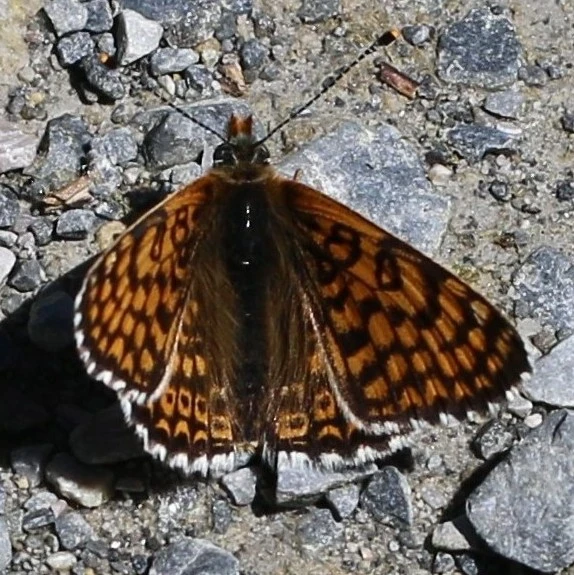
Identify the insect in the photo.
Melitaea cinxia
